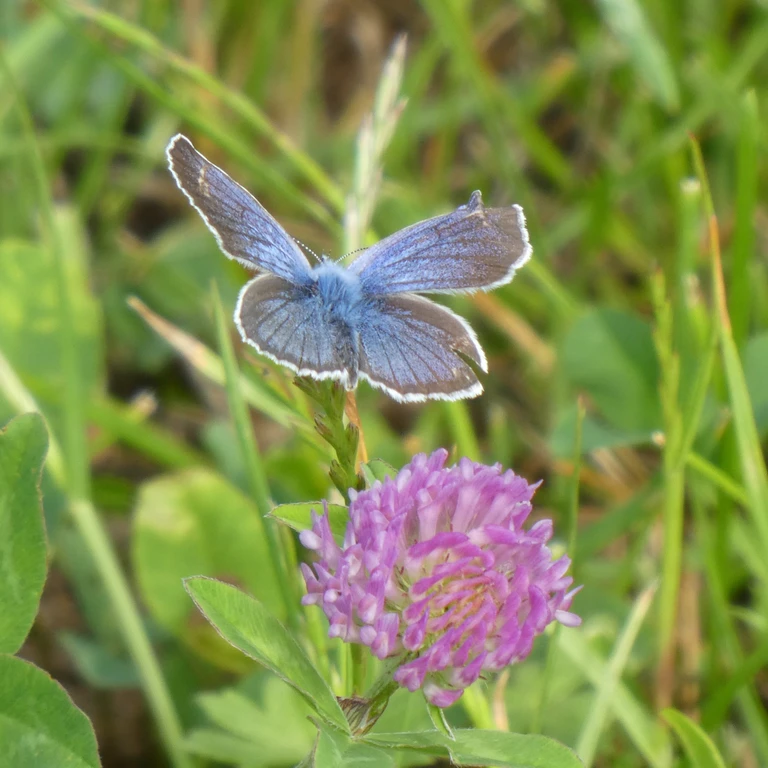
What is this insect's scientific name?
Plebejus argus
